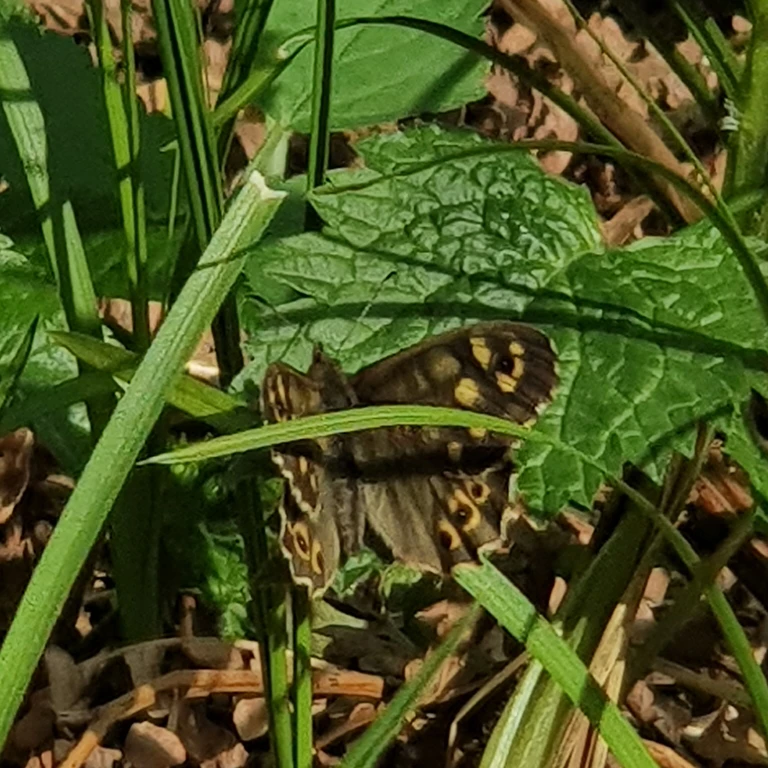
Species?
Pararge aegeria
